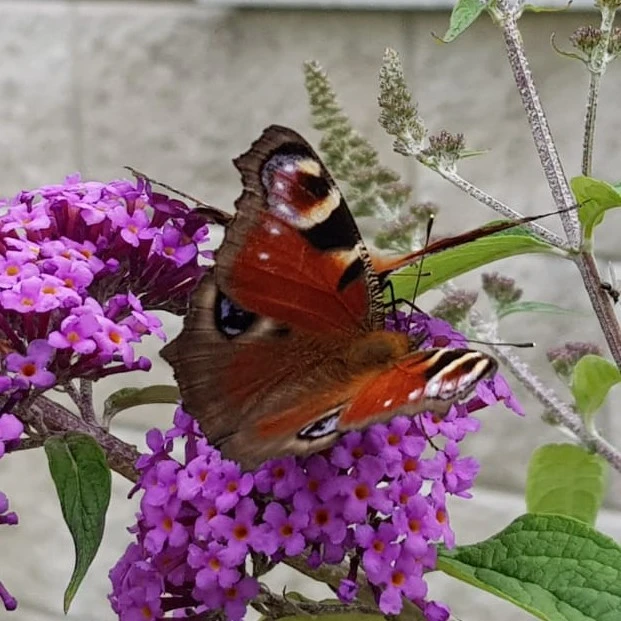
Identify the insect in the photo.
Aglais io
